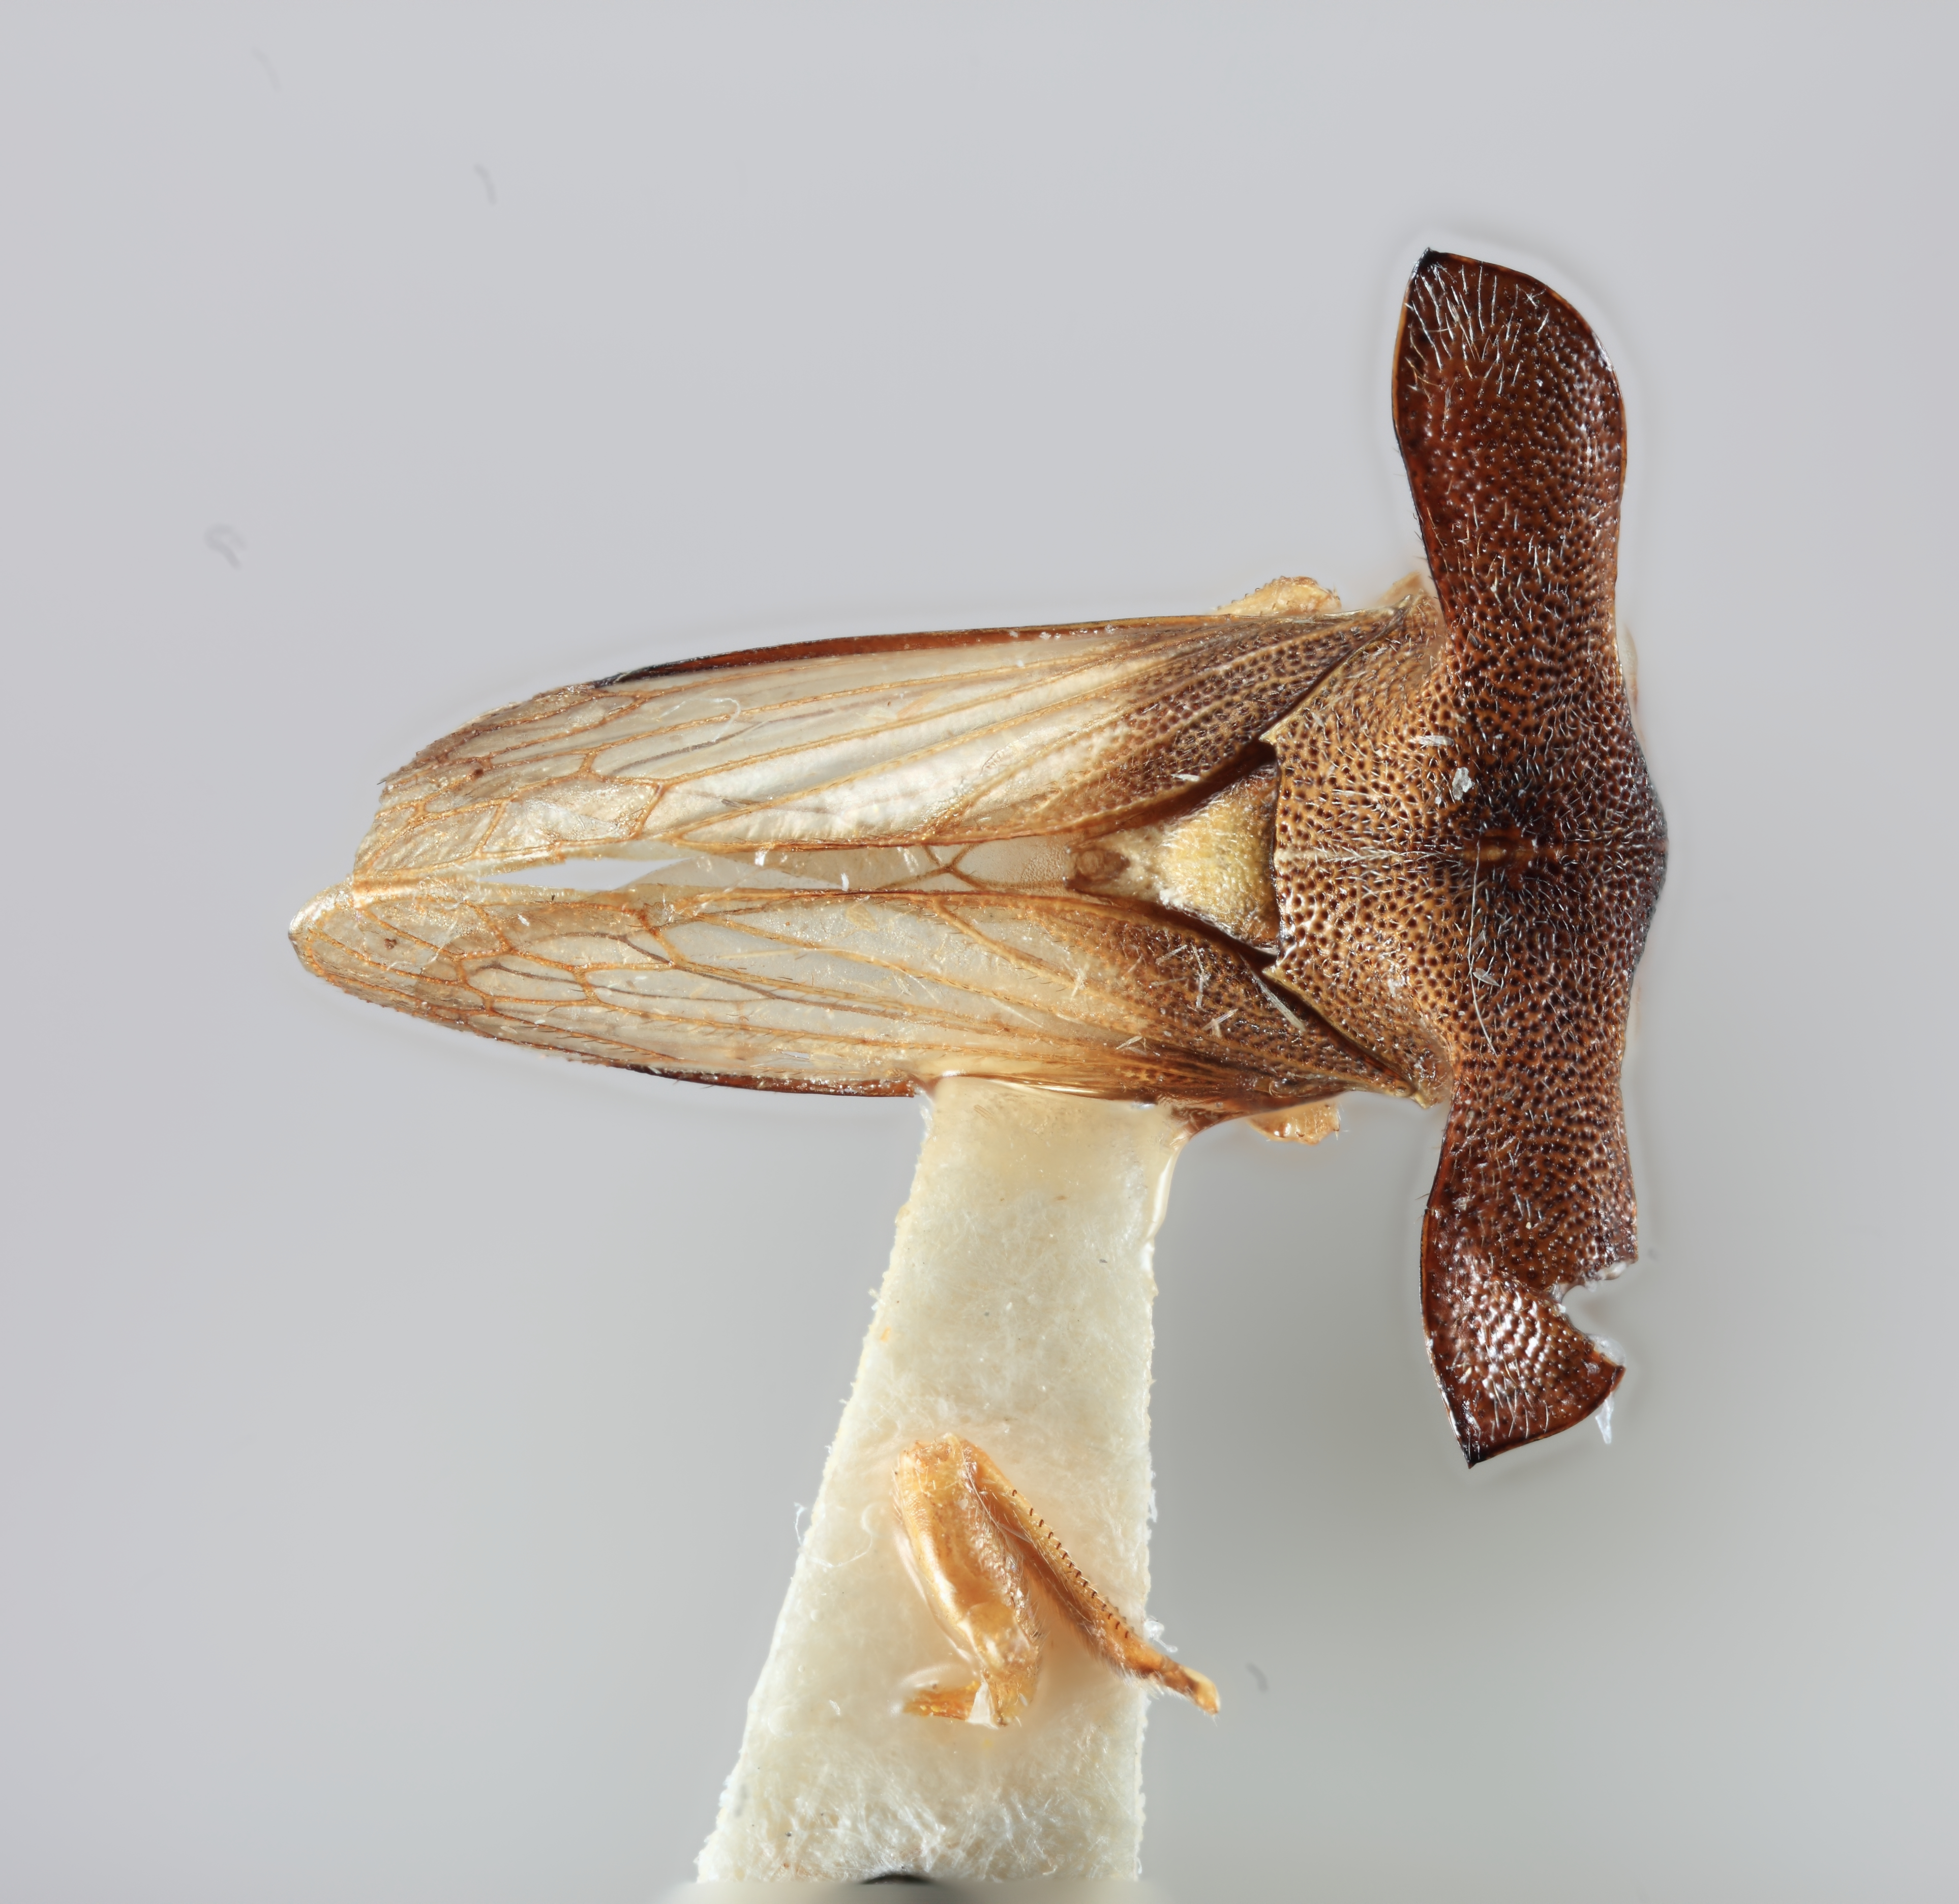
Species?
Tolania laticornis
